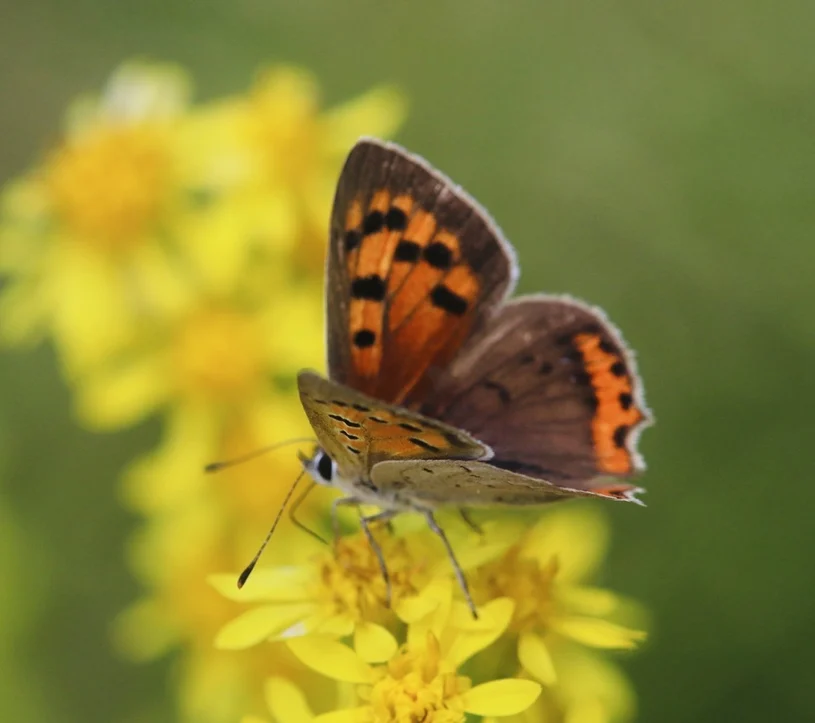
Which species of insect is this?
Lycaena phlaeas
